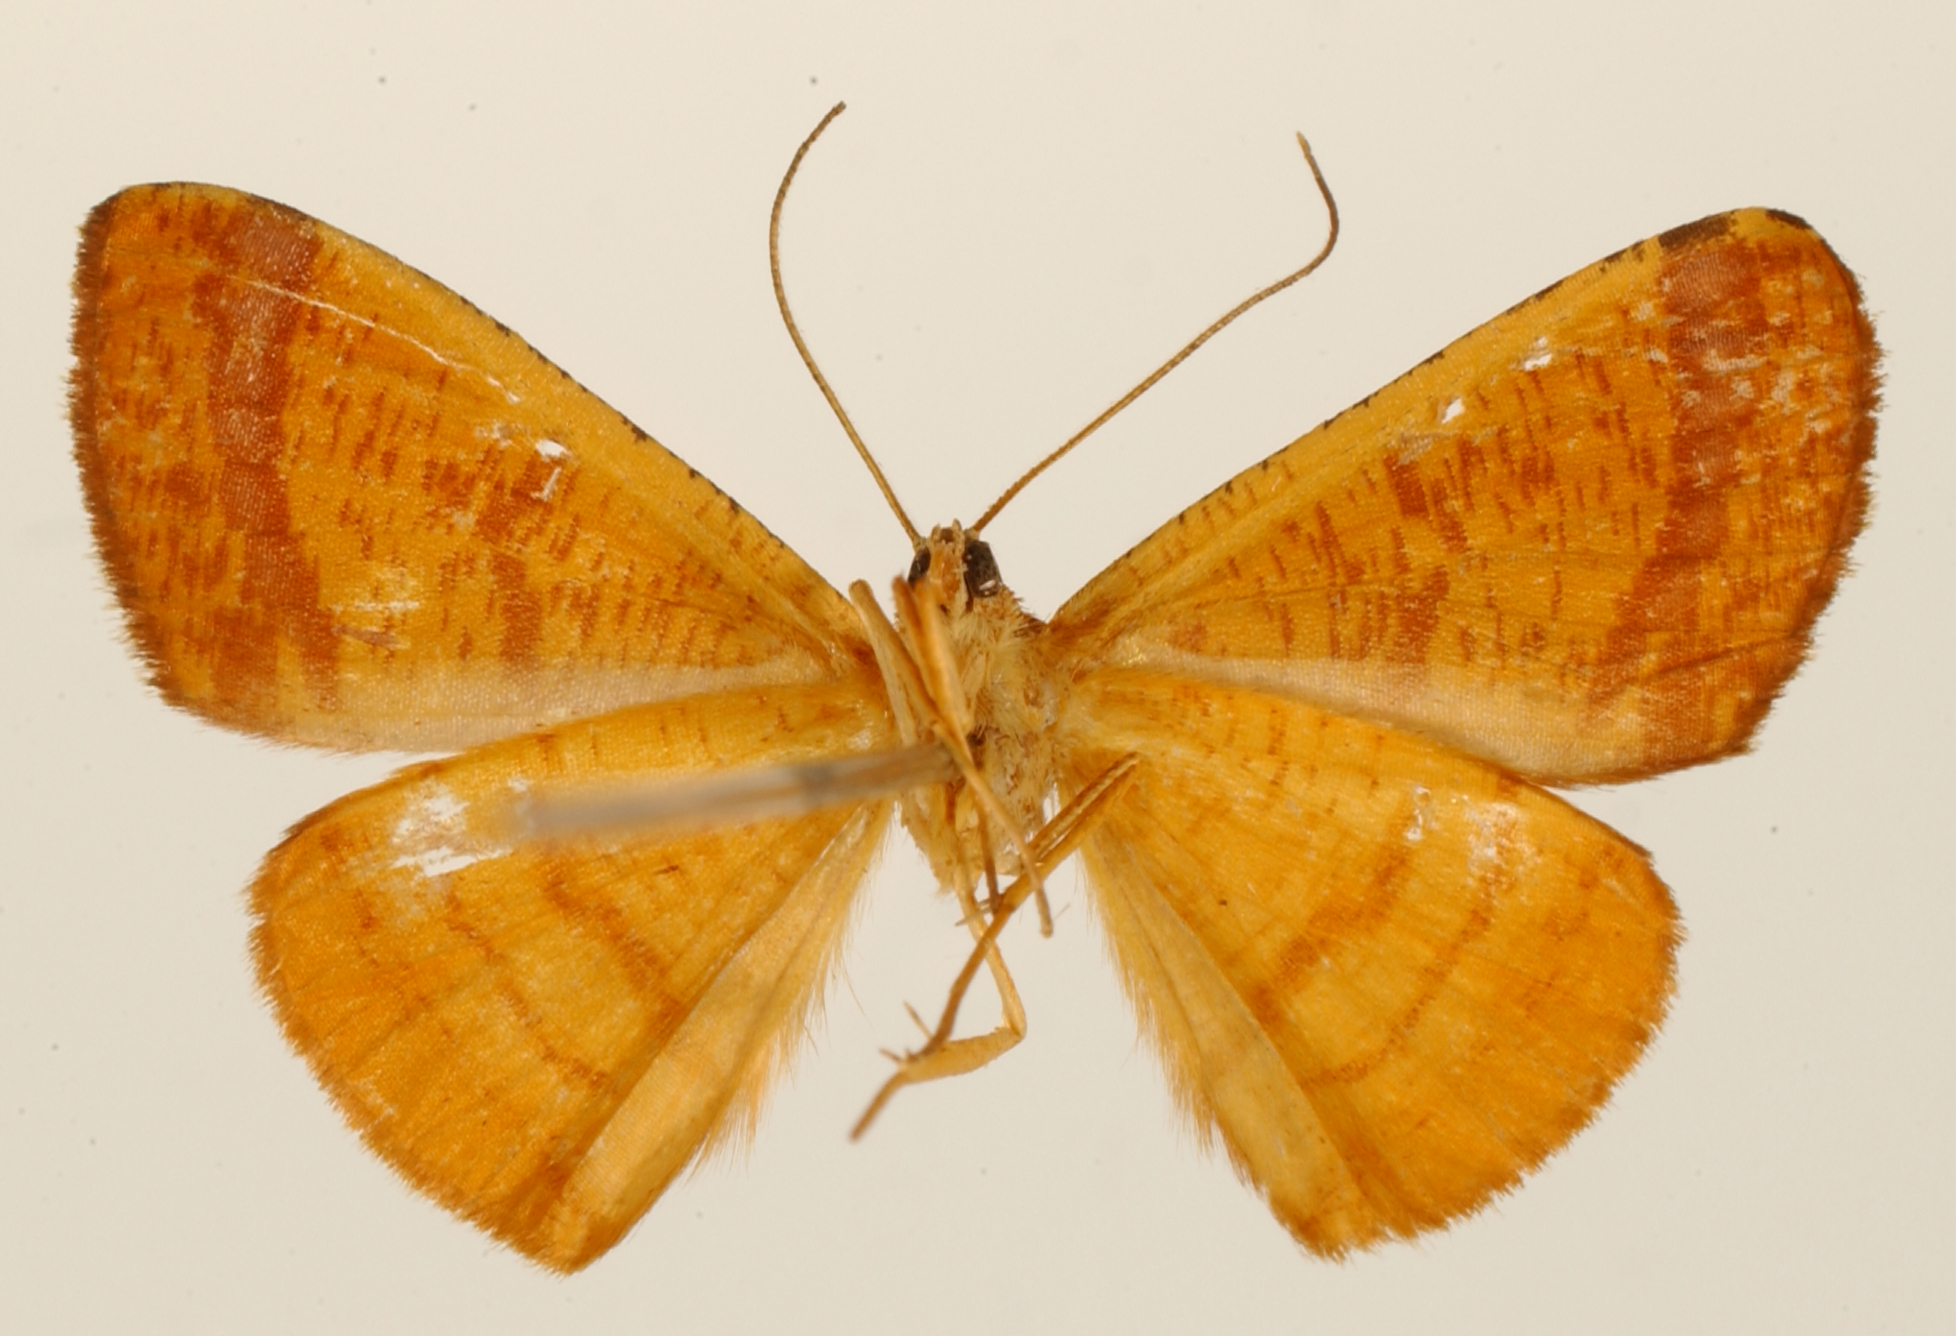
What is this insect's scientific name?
Pyrinia rufa
